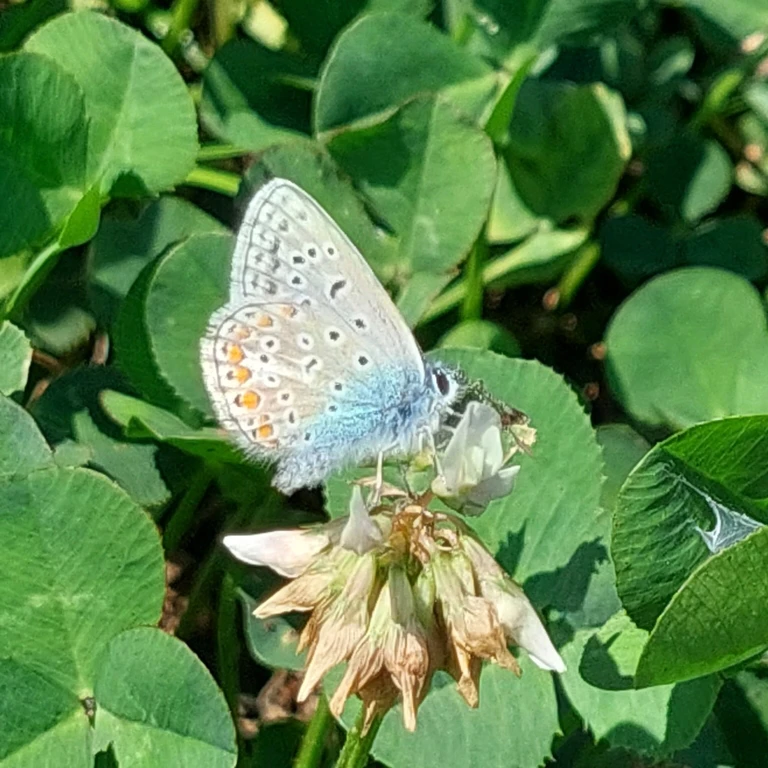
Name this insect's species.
Polyommatus icarus
